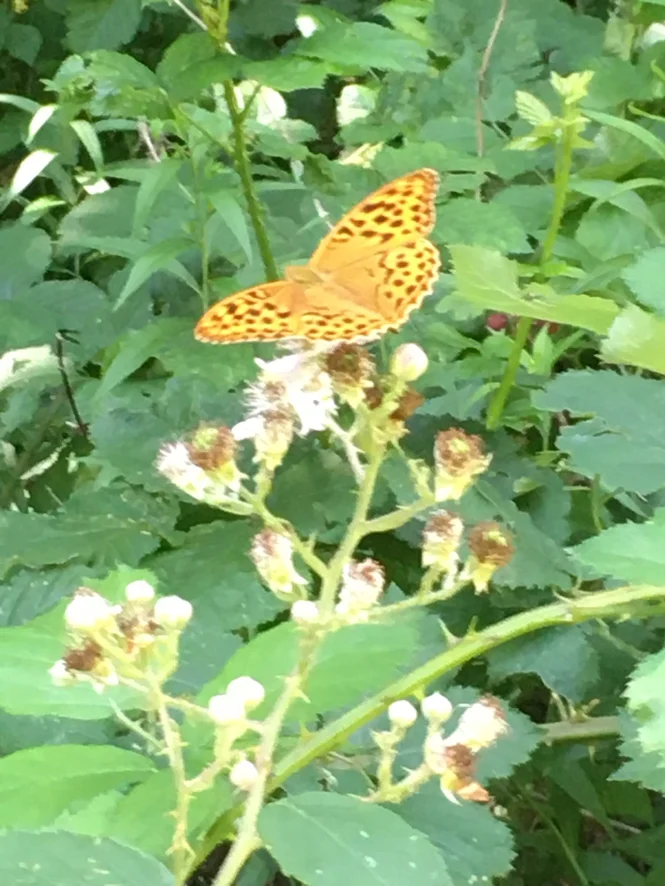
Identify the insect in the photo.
Argynnis paphia
